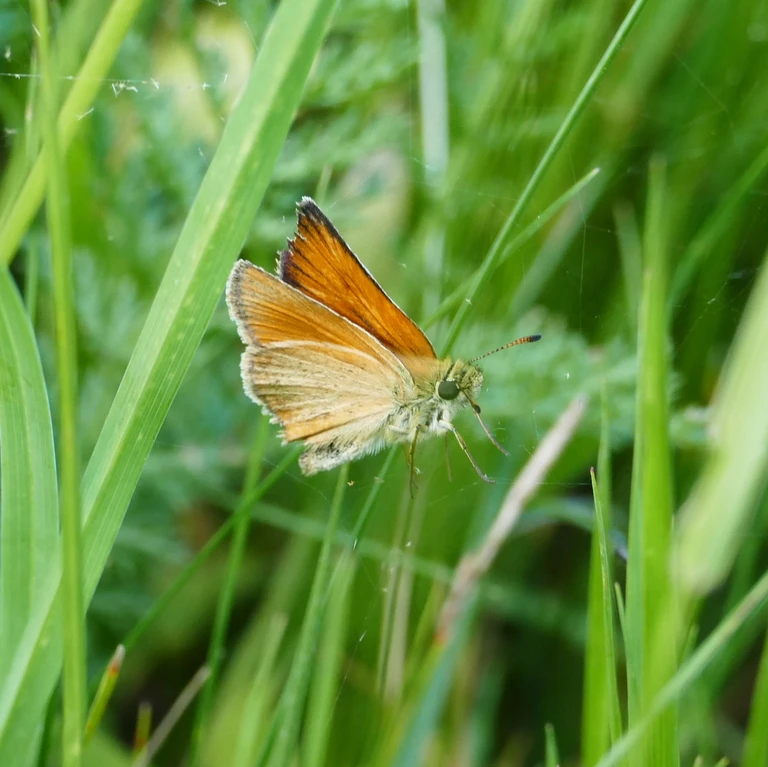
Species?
Thymelicus lineola
